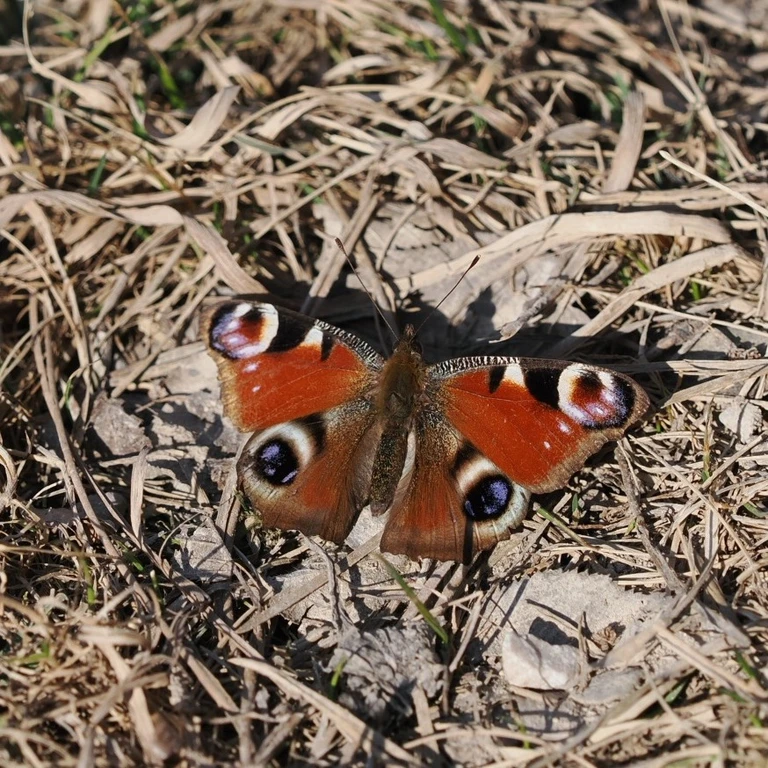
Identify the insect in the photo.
Aglais io
